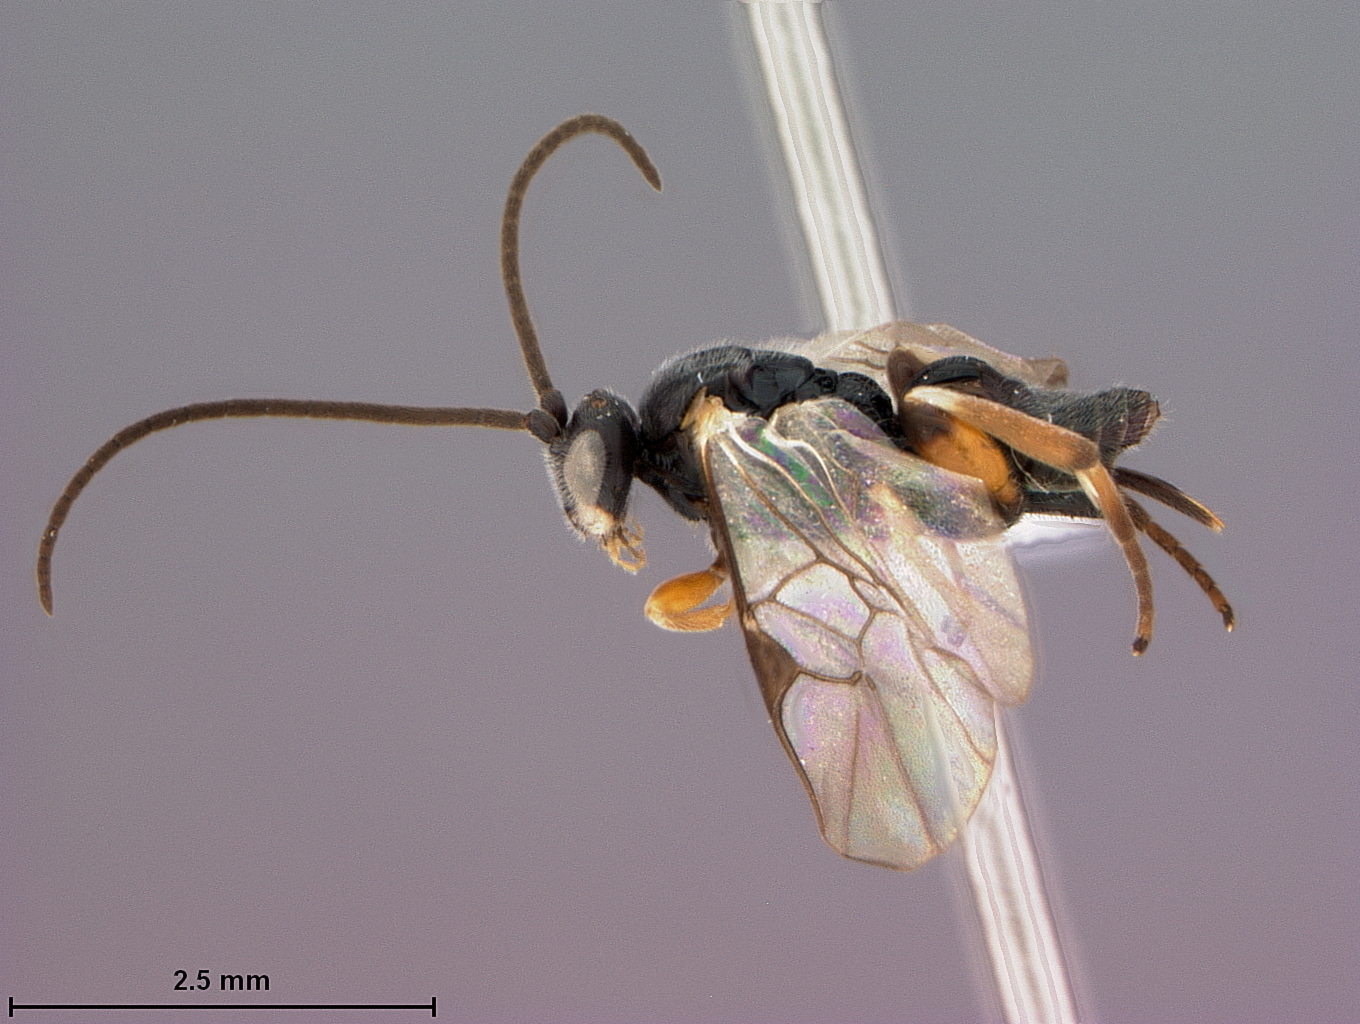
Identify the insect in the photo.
Alphomelon xestopyga
